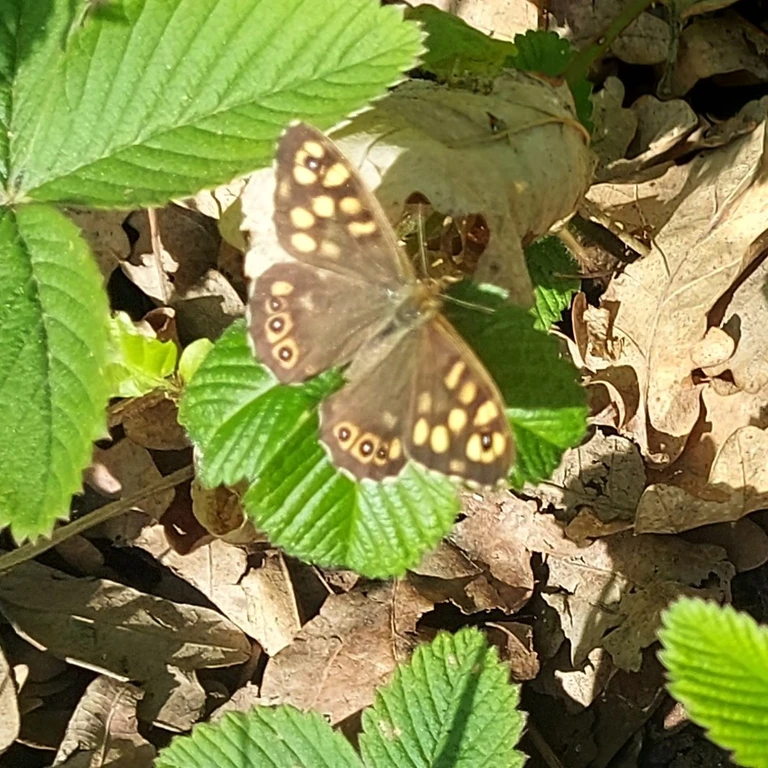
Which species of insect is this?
Pararge aegeria
